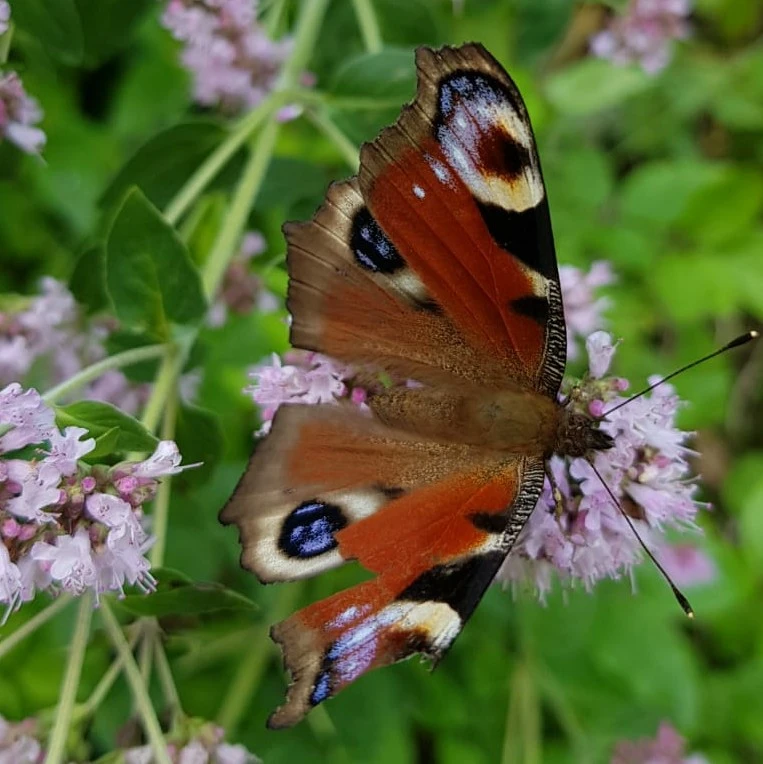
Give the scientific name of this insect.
Aglais io
